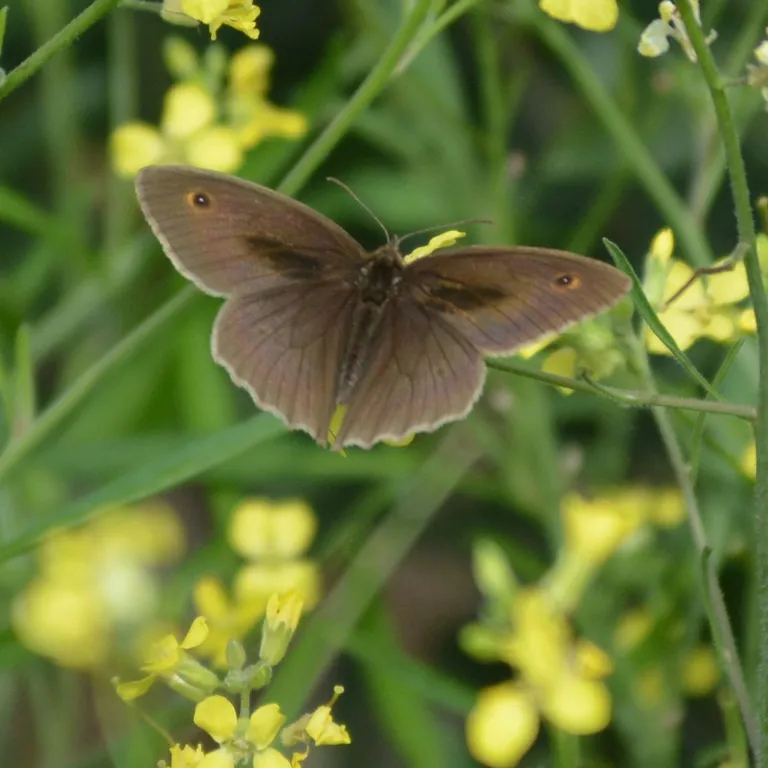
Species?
Maniola jurtina
